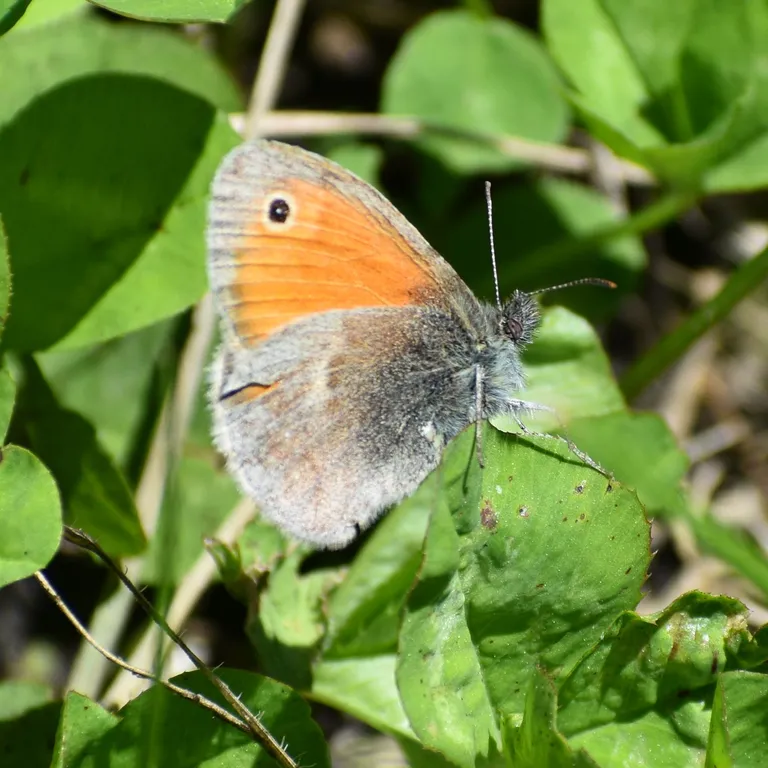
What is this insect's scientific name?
Coenonympha pamphilus
